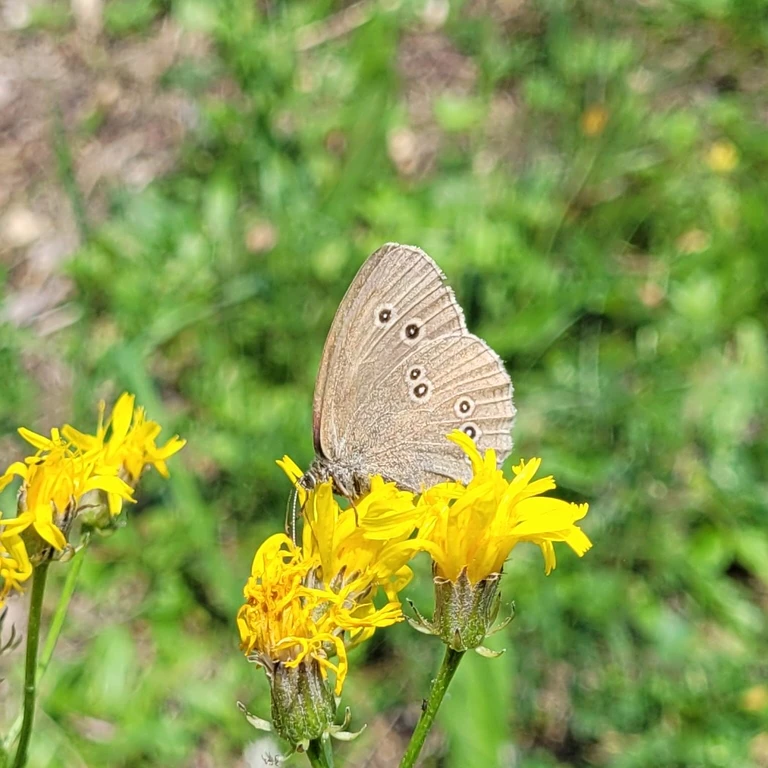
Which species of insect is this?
Aphantopus hyperantus
